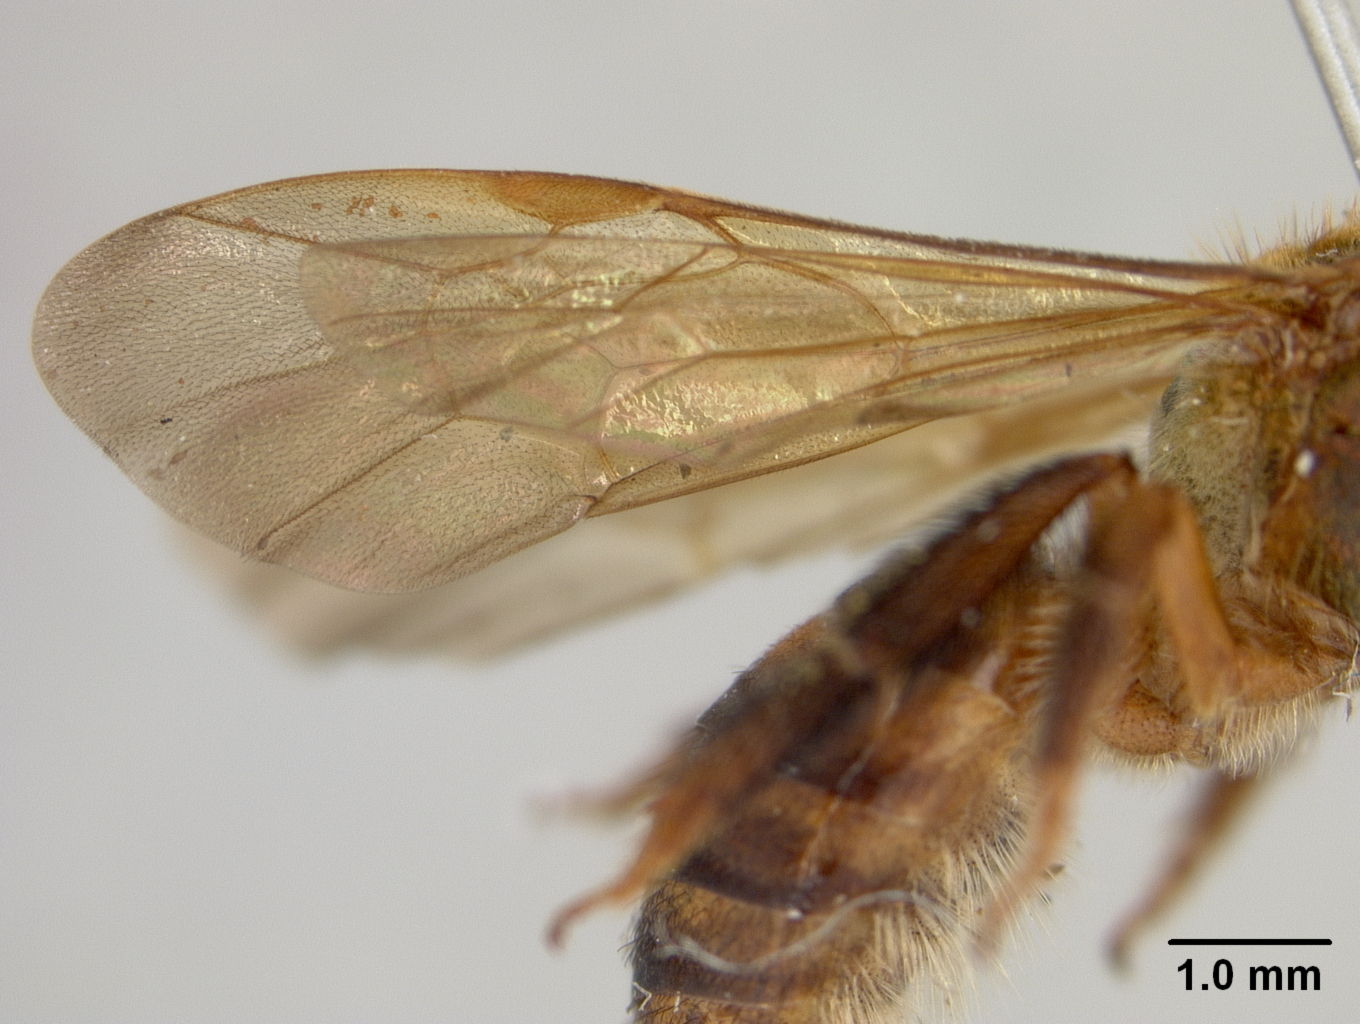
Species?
Xenochlora chalkeos
